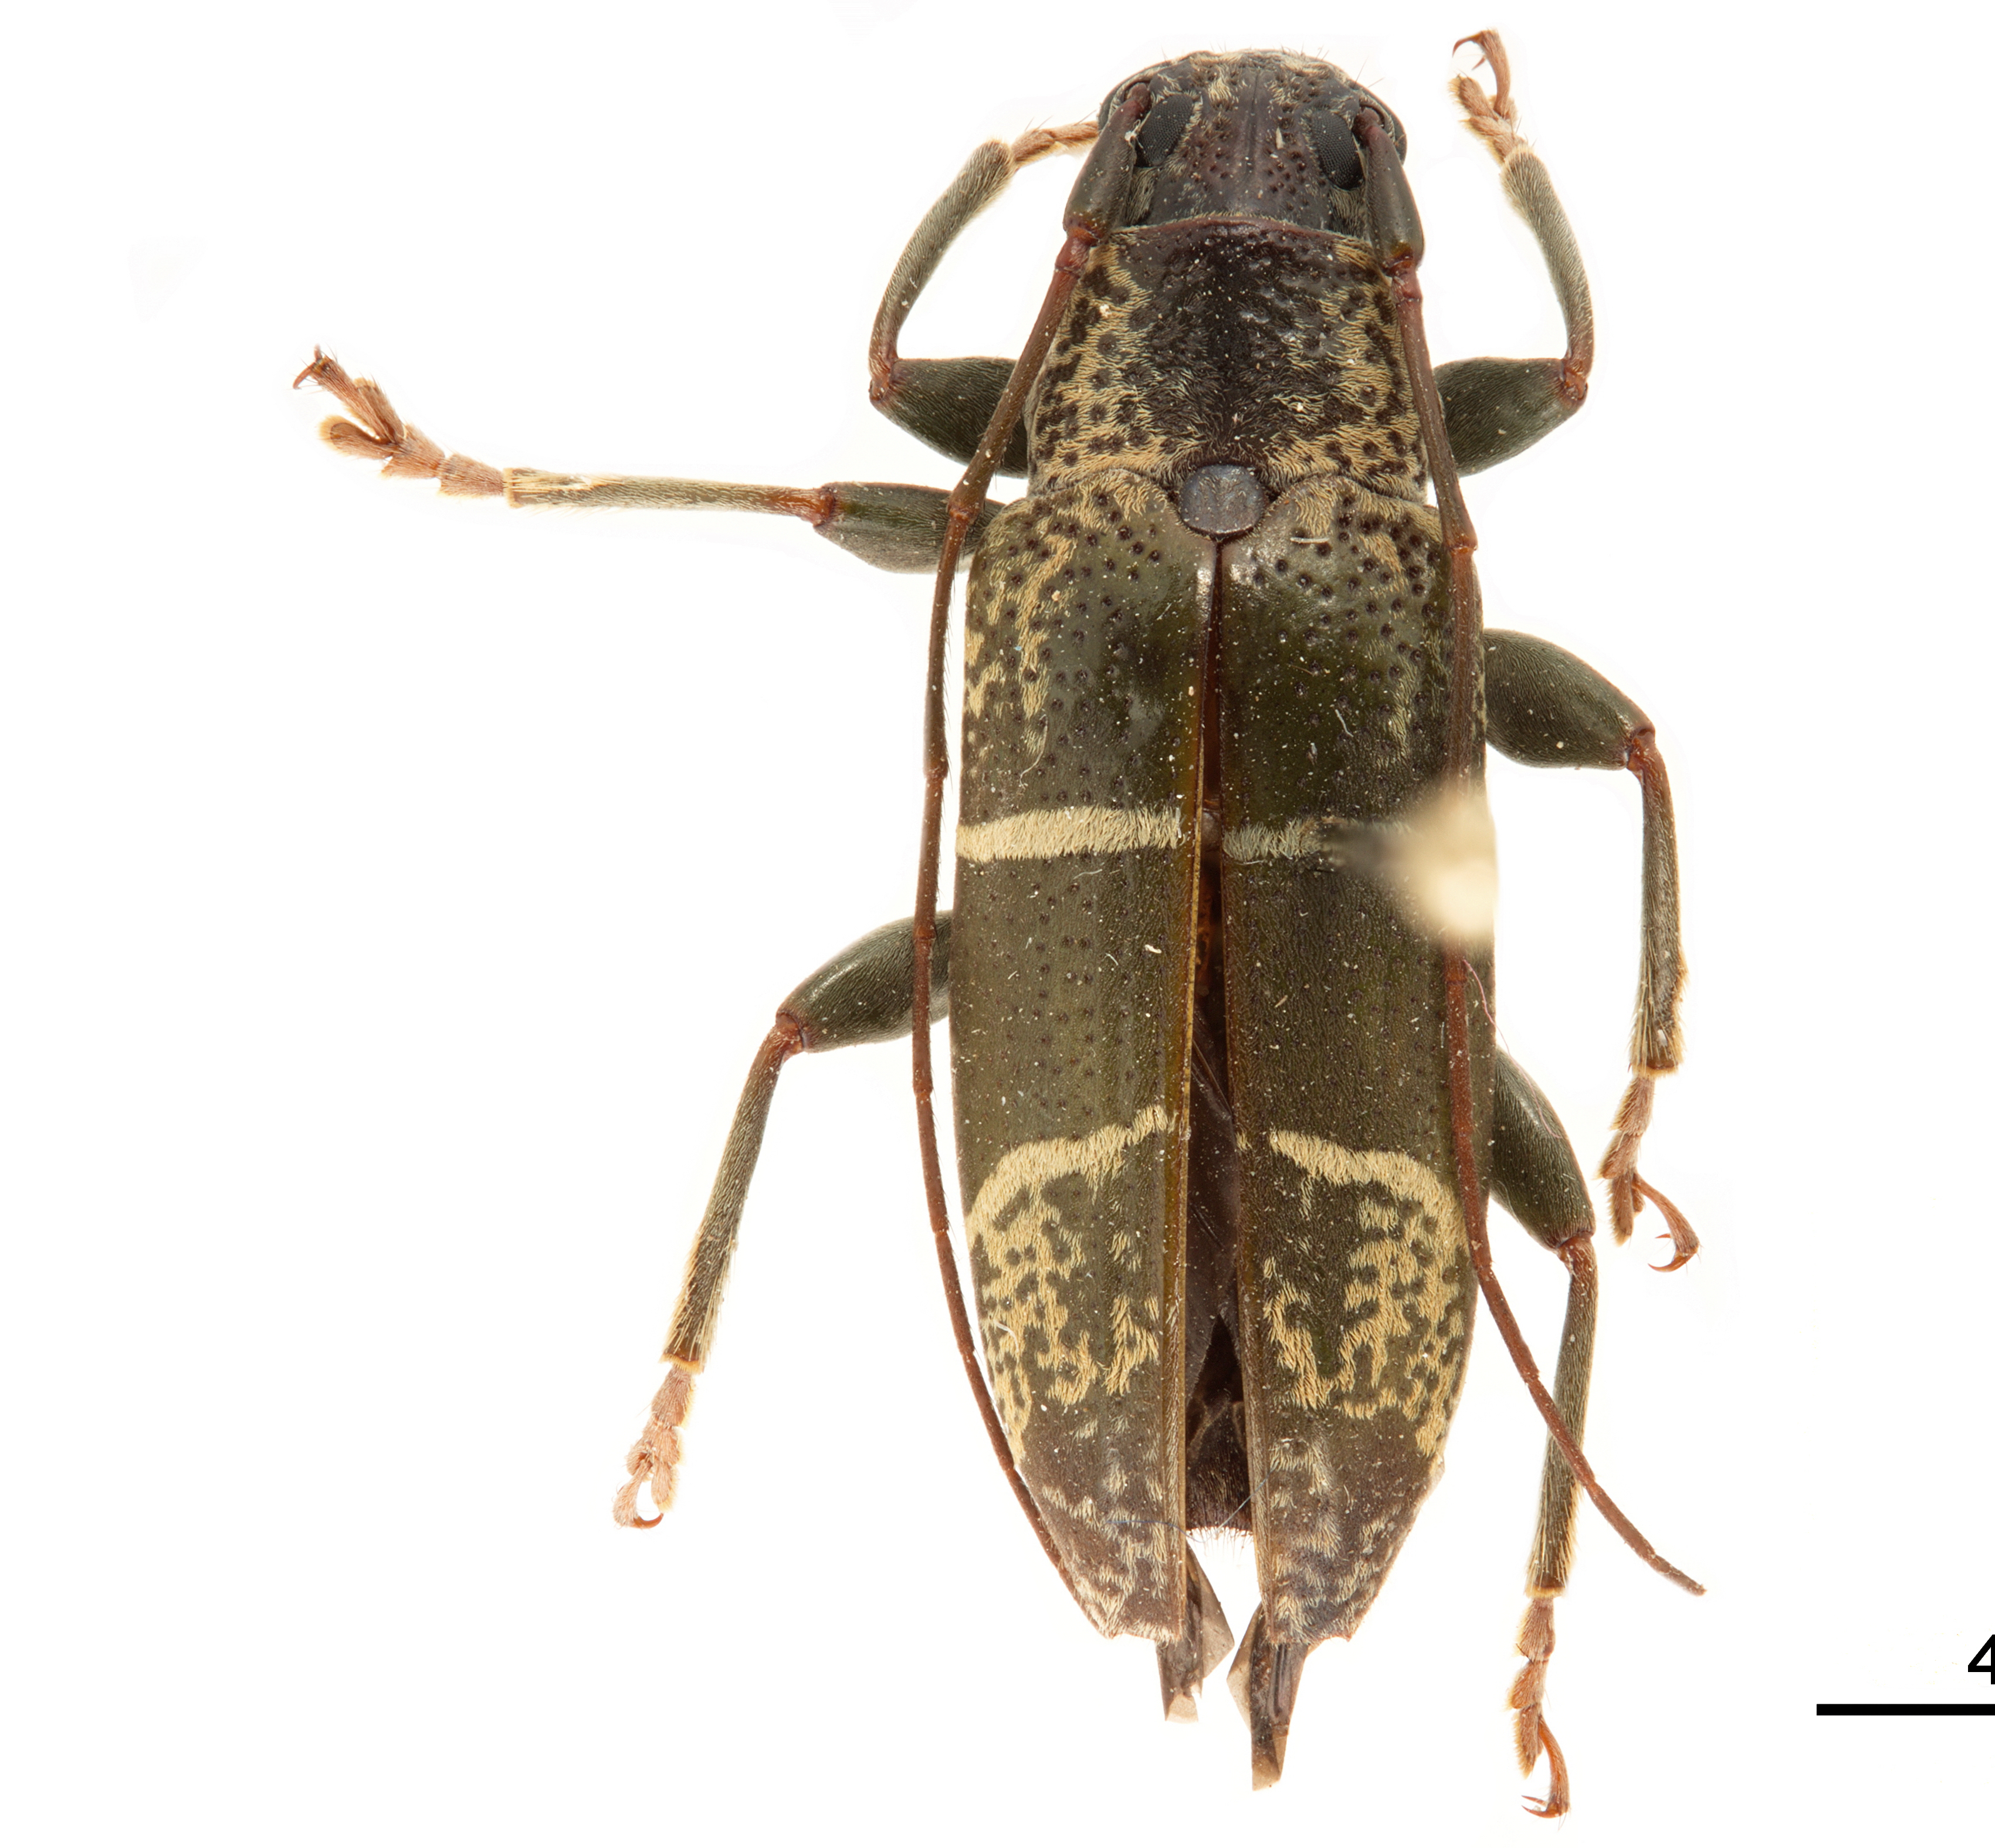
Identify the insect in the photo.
Tmesisternus oblongus
